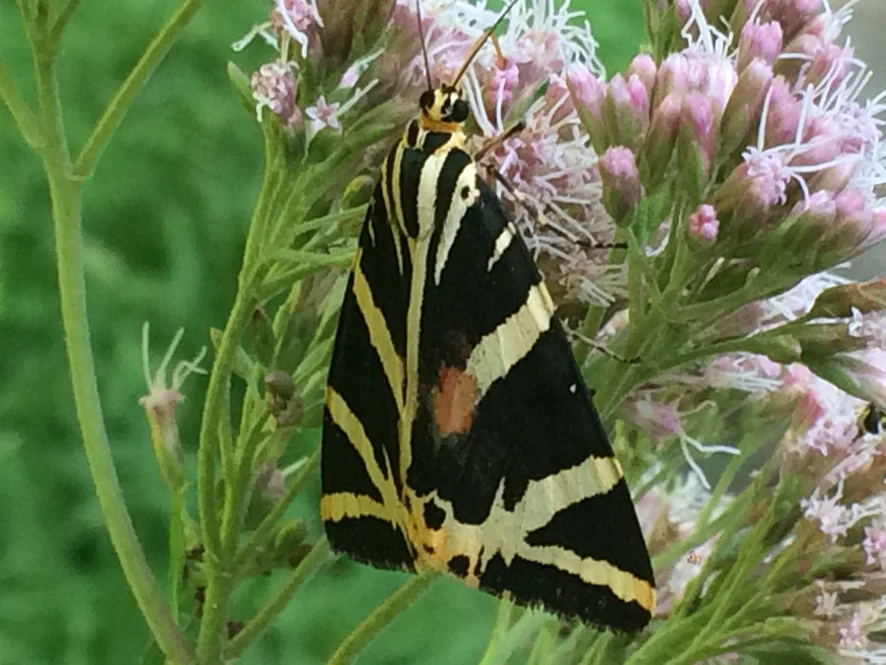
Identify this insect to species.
Euplagia quadripunctaria
